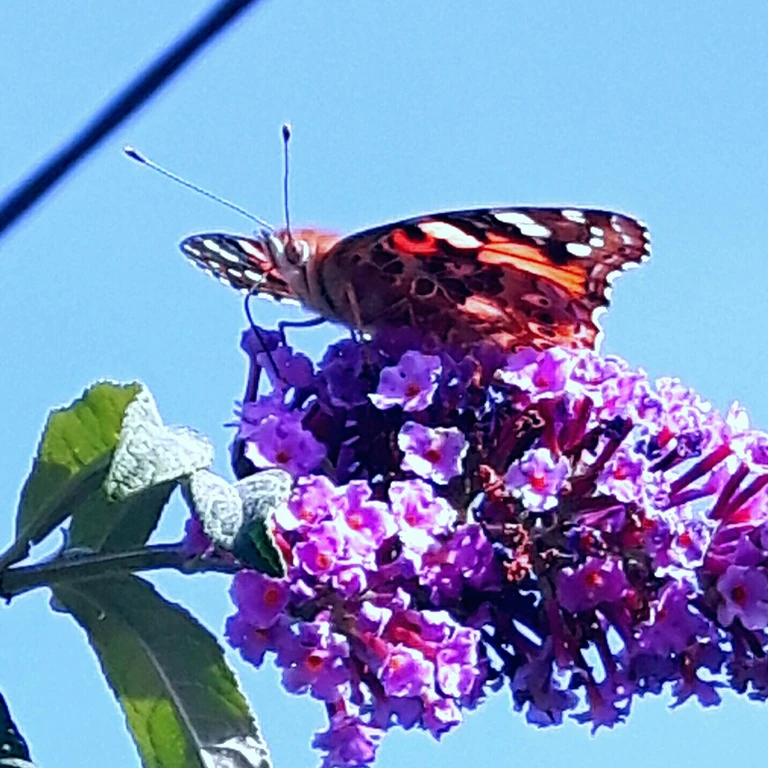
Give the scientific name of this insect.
Vanessa cardui
